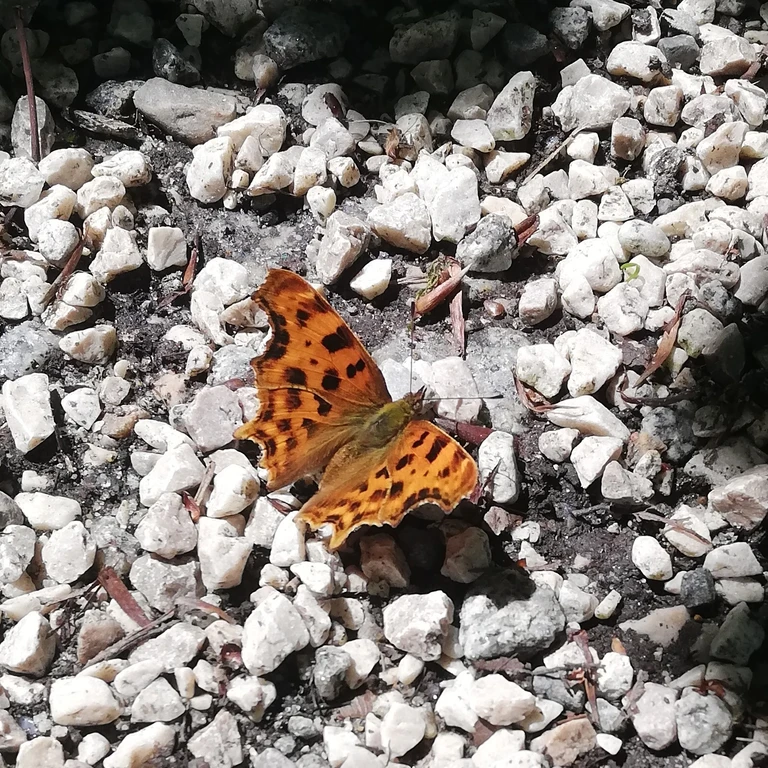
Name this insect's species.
Polygonia c-album
